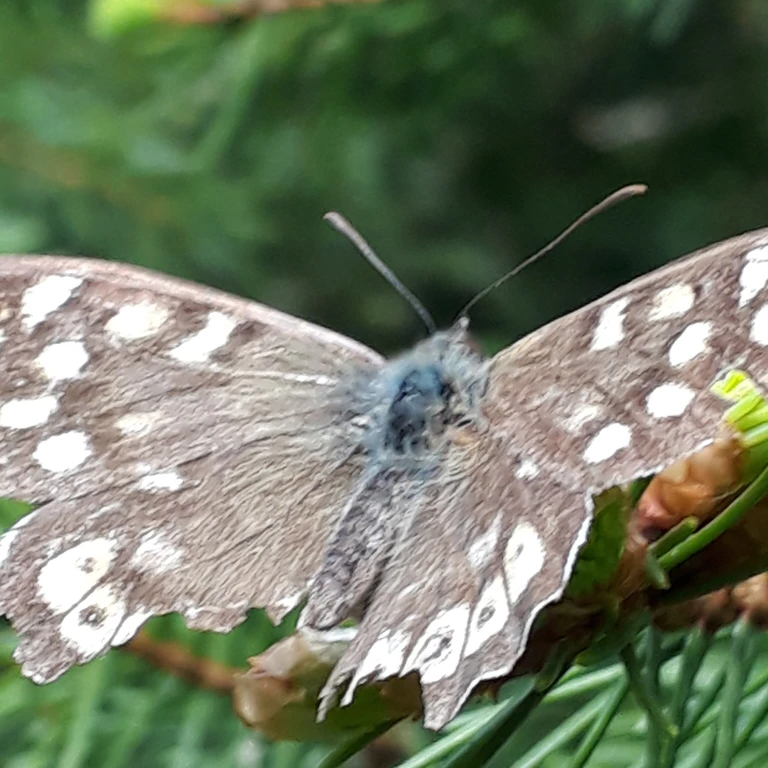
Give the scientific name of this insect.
Pararge aegeria
